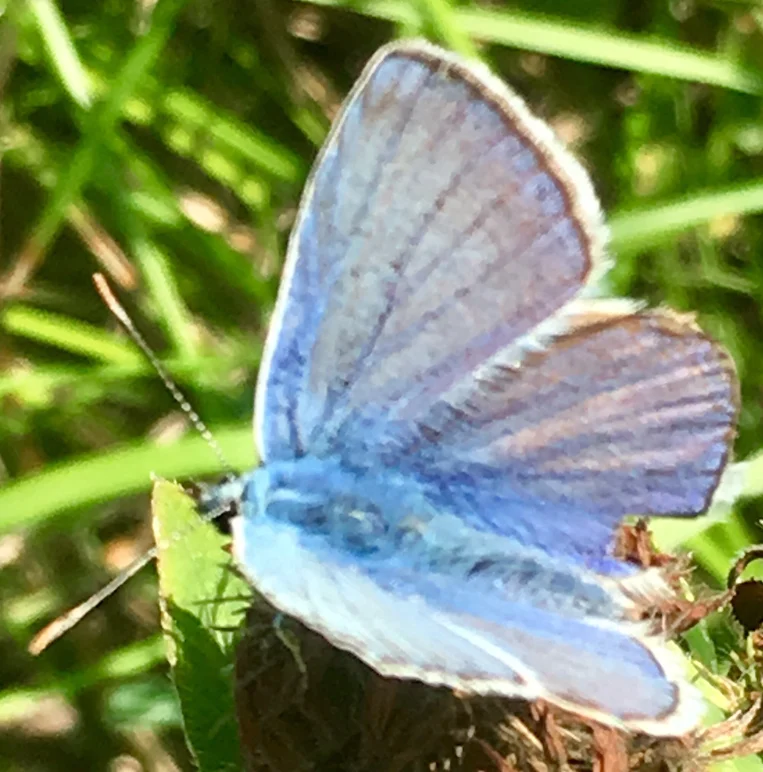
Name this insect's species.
Polyommatus icarus
